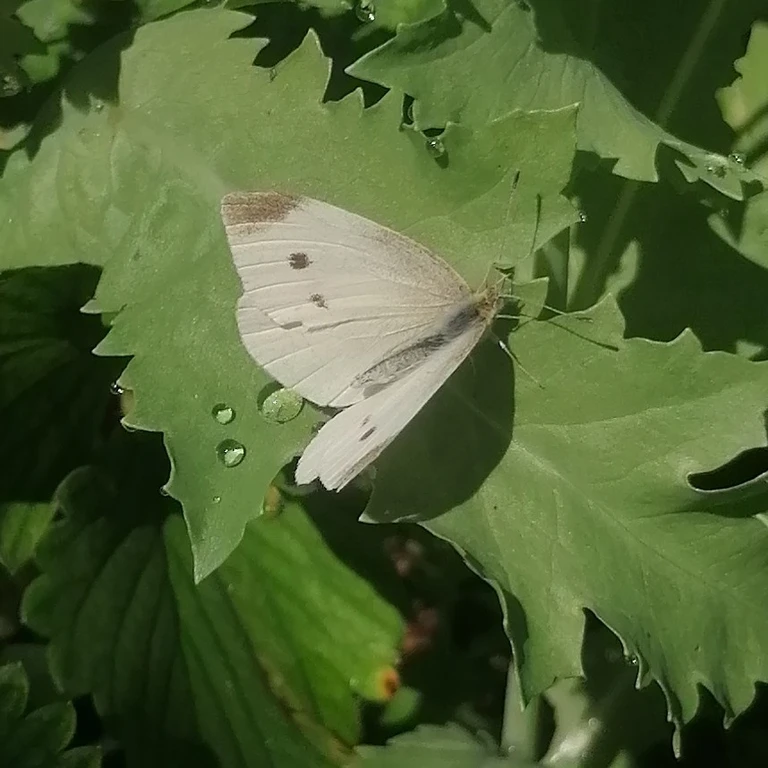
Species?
Pieris rapae
